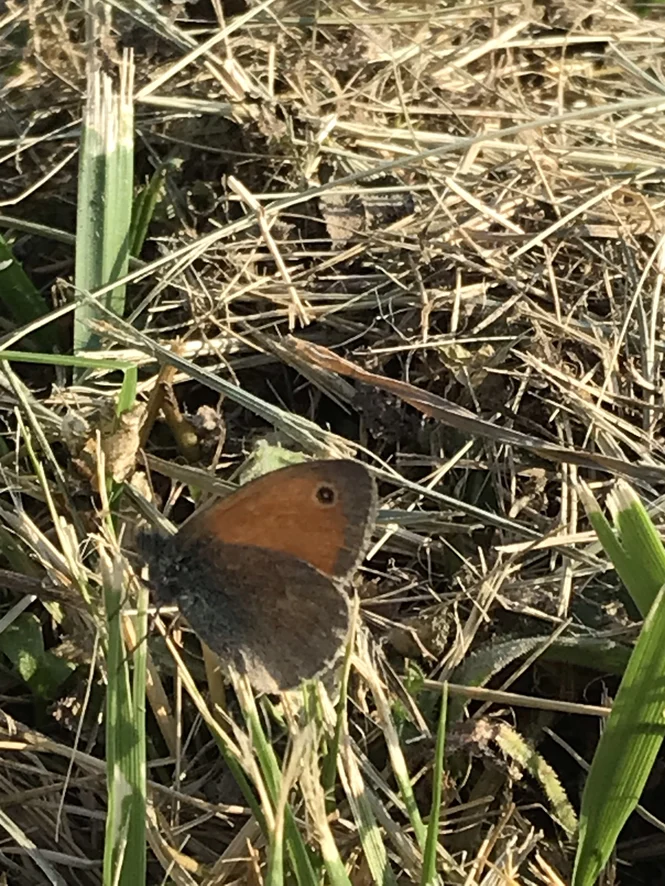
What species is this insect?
Coenonympha pamphilus
